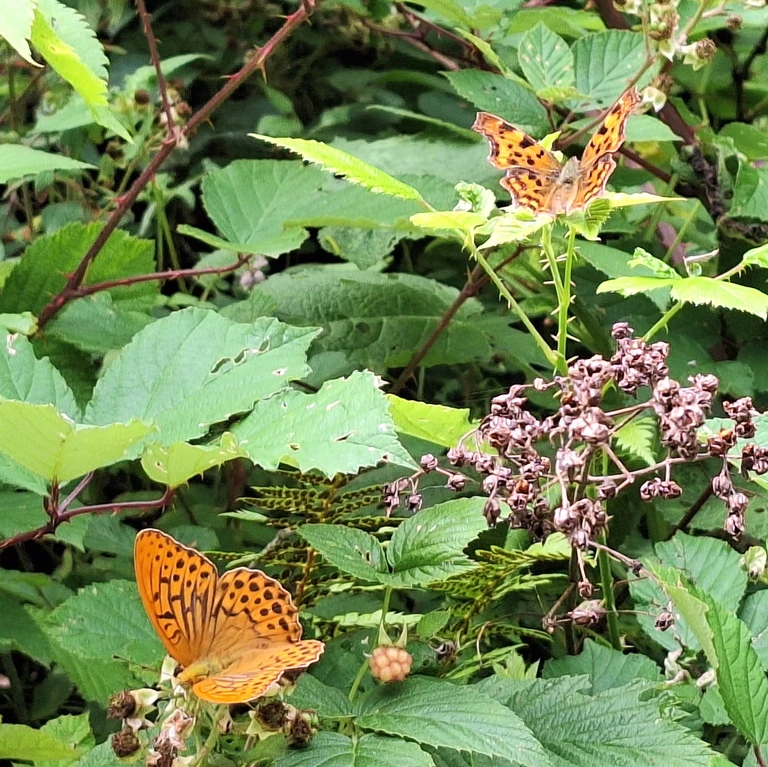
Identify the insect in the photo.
Polygonia c-album
